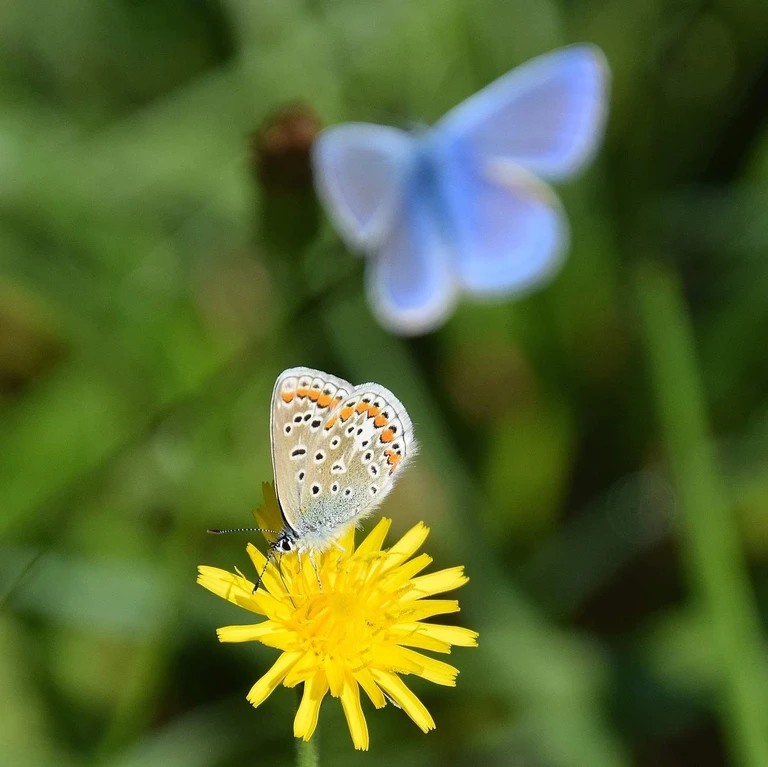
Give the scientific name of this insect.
Polyommatus icarus
